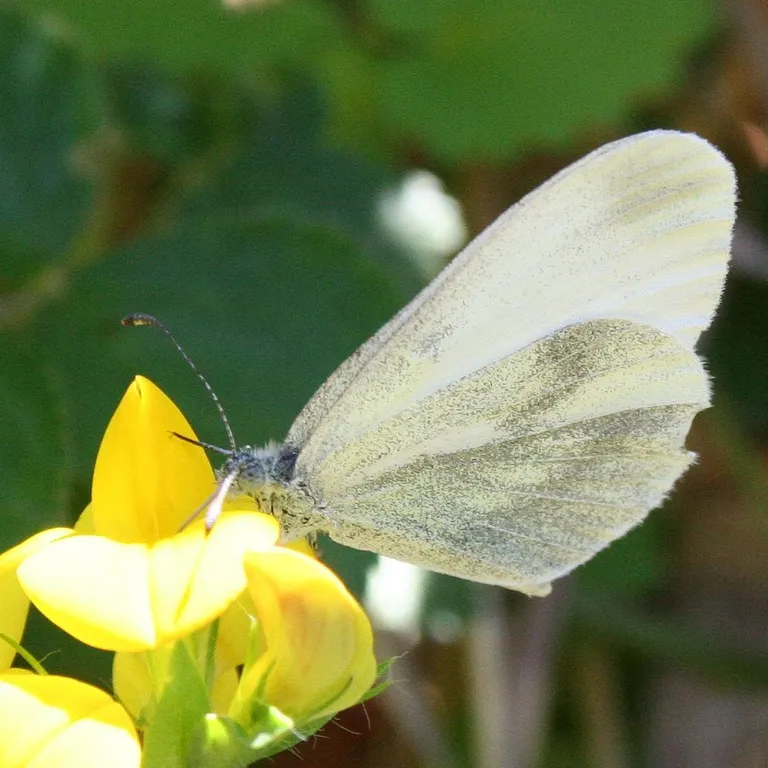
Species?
Leptidea sinapis/juvernica
